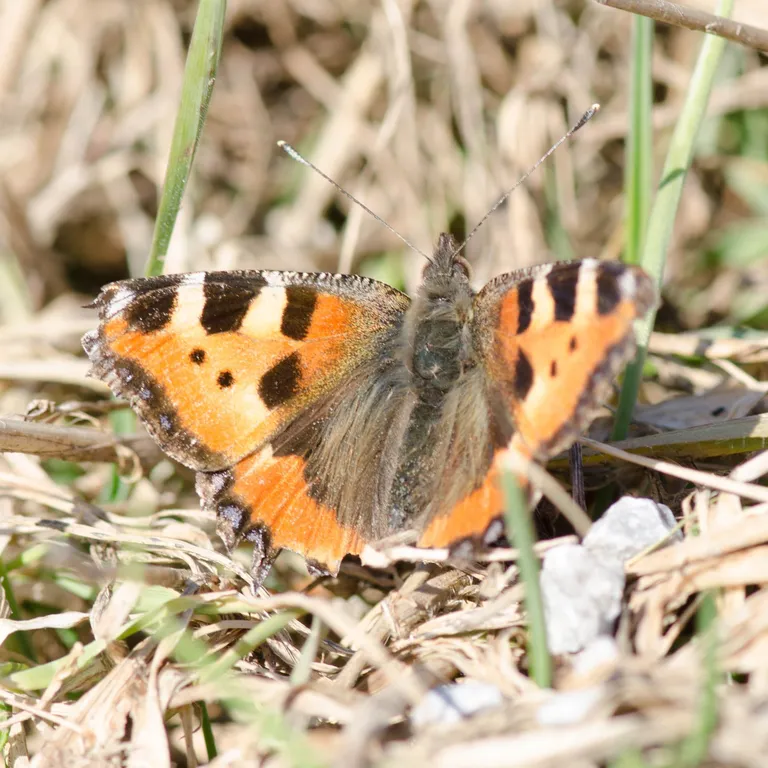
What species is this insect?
Aglais urticae
